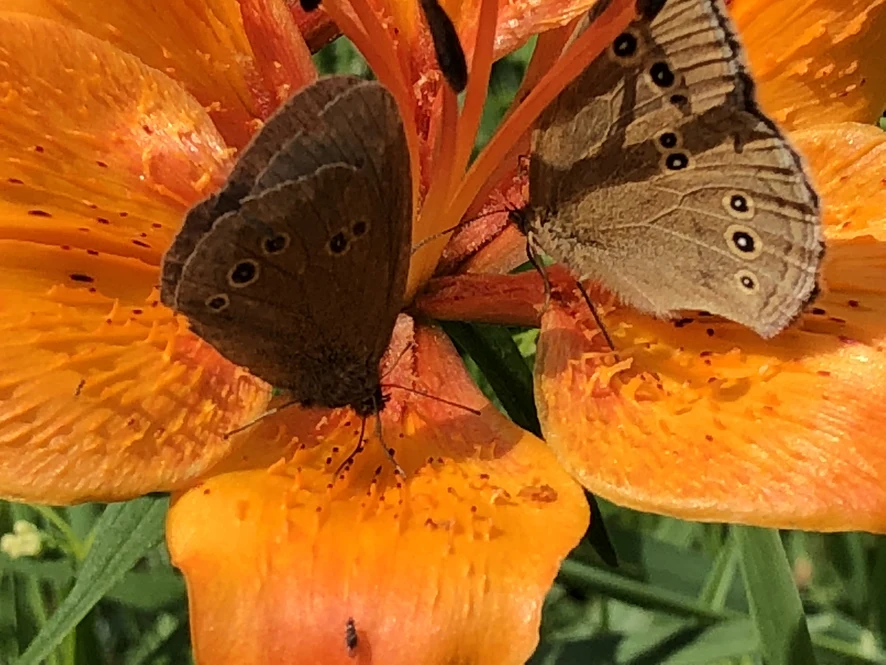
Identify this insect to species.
Aphantopus hyperantus
